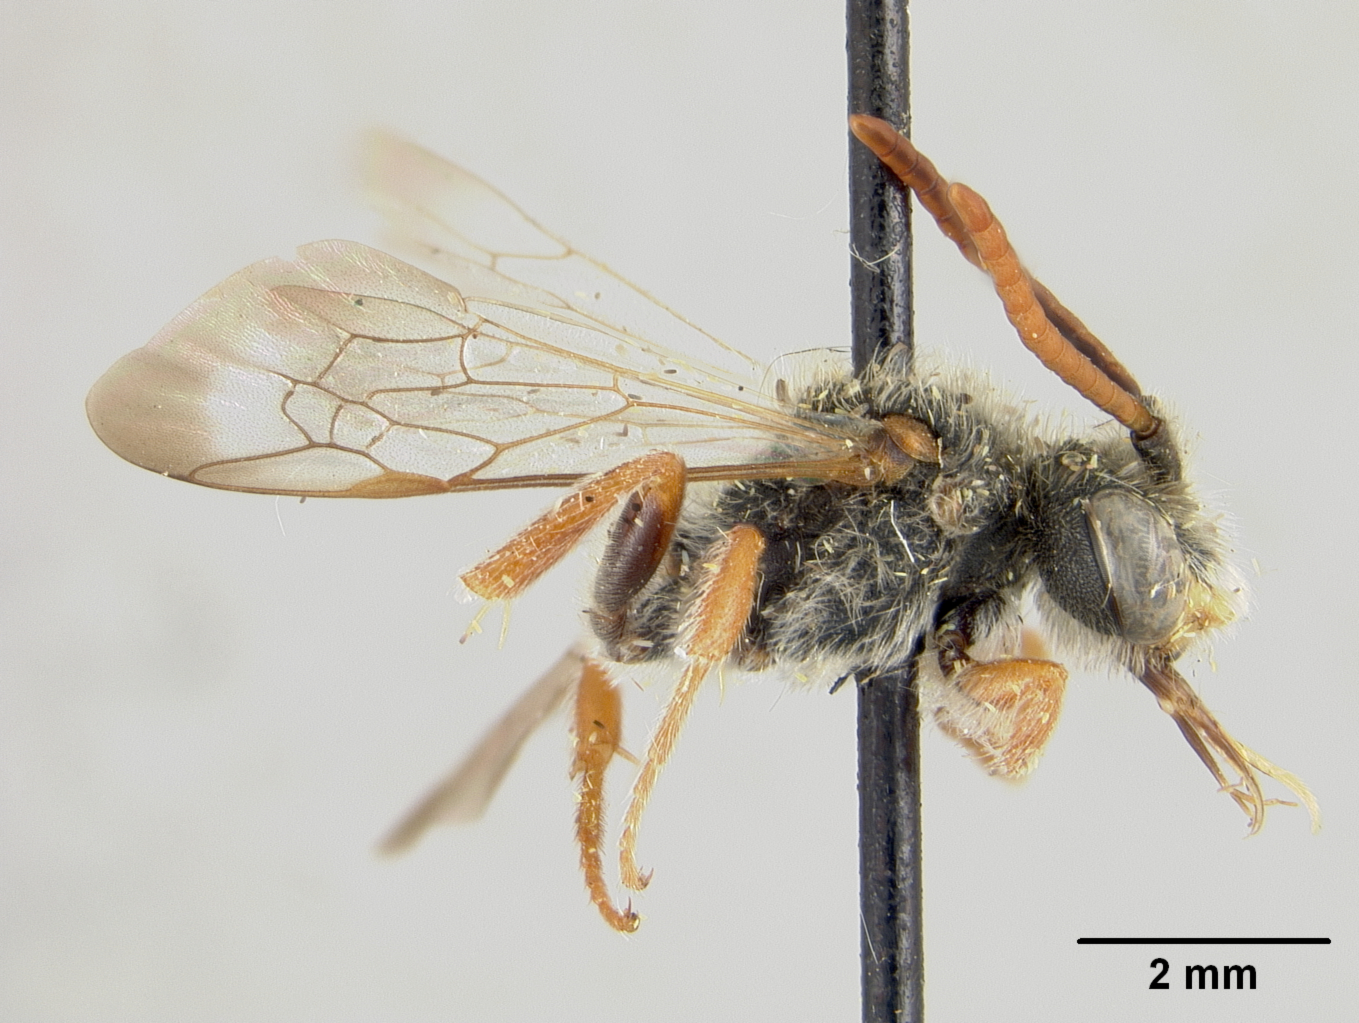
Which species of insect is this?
Nomada perplexans
